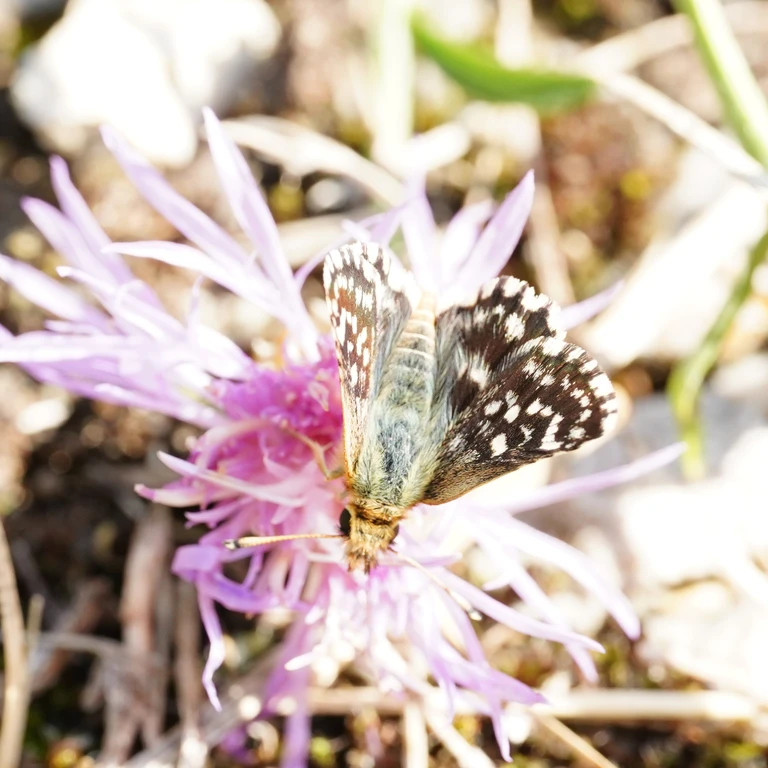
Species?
Spialia sertorius
